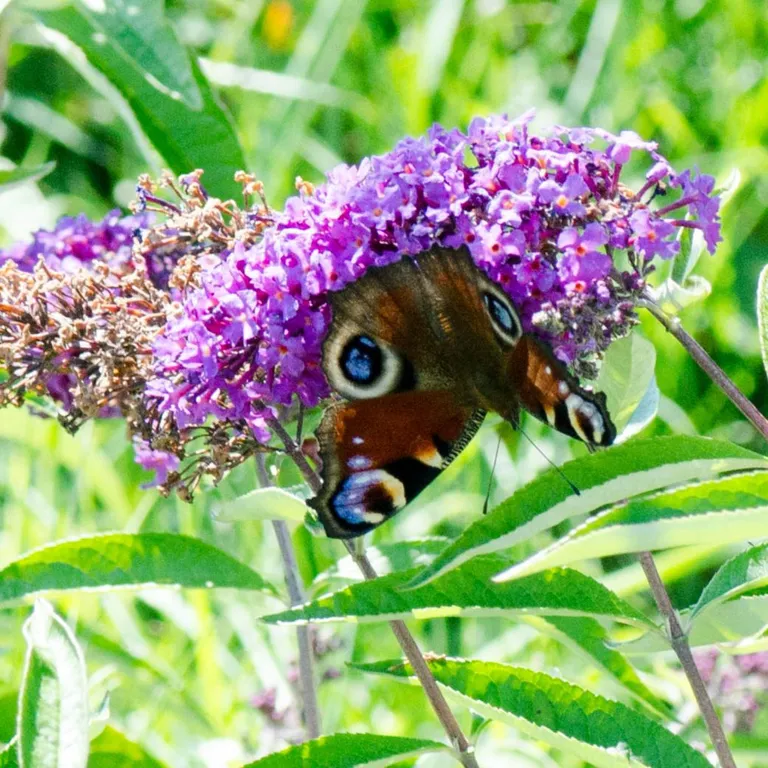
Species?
Aglais io
